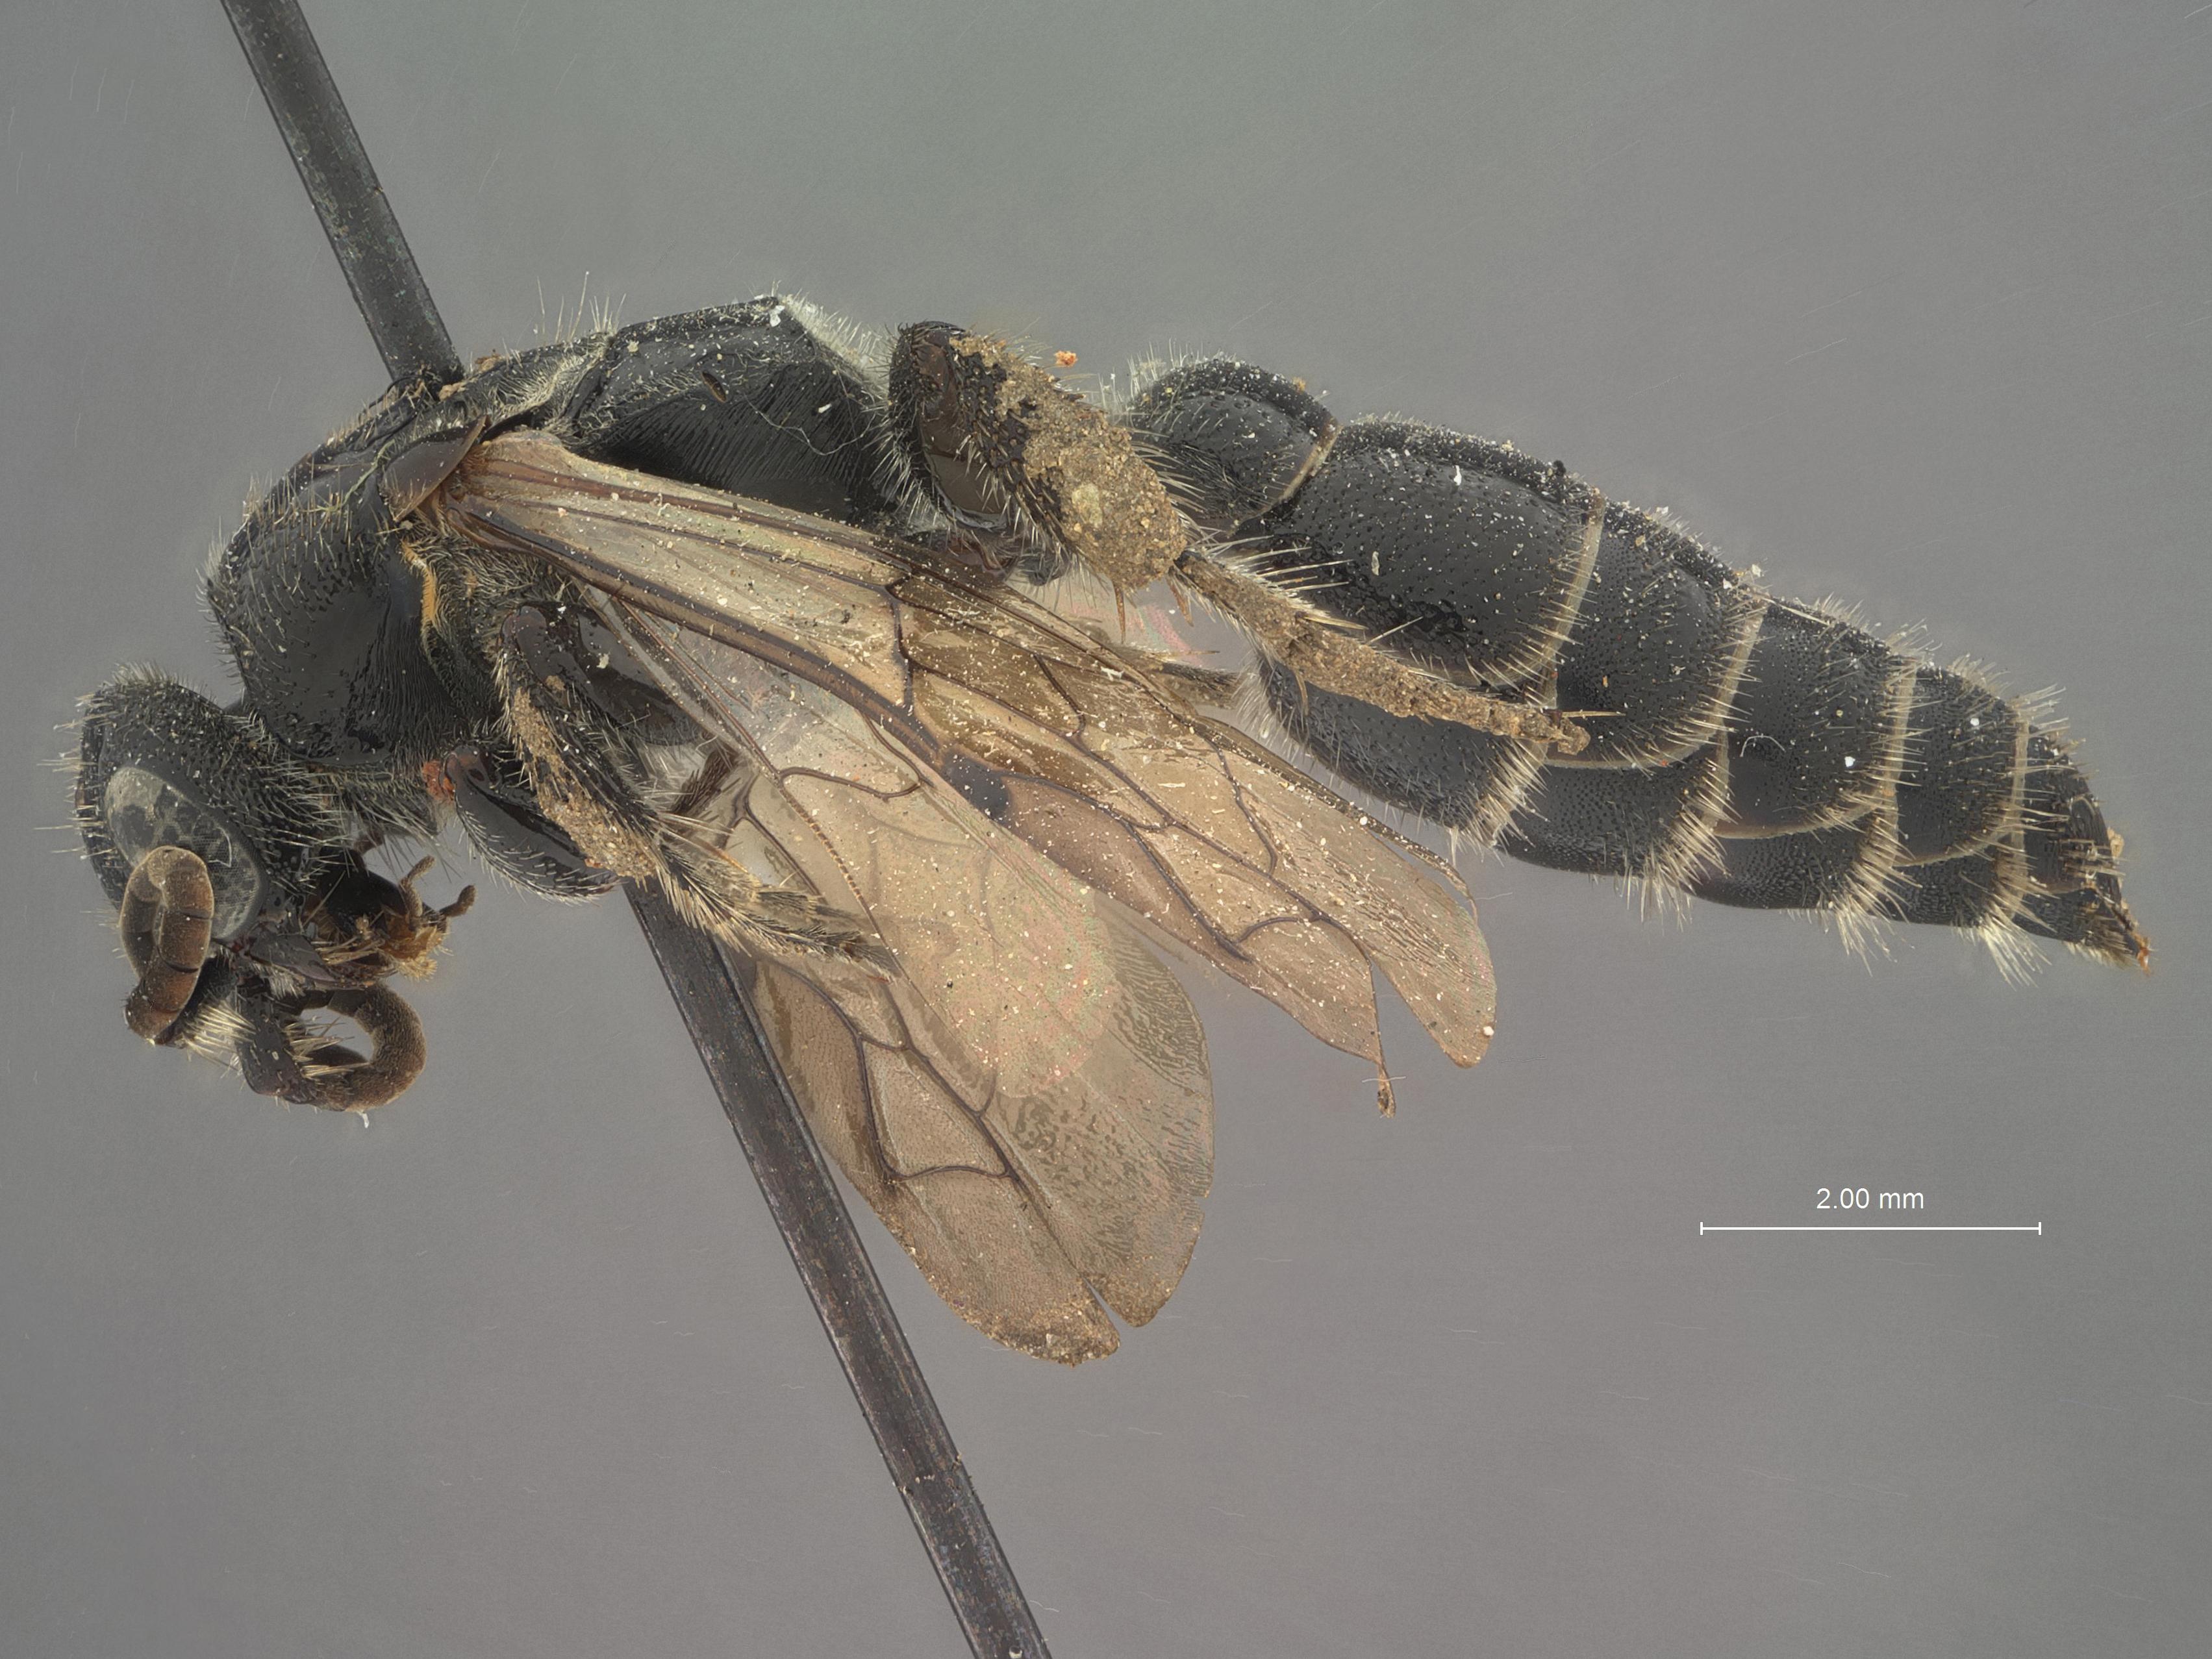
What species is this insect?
Tiphia brevilineata
